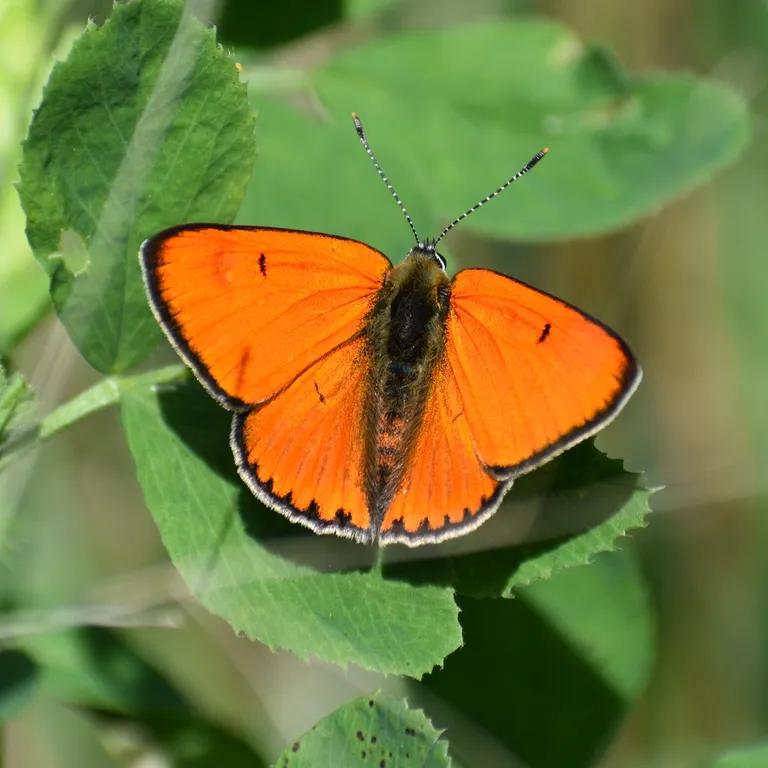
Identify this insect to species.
Lycaena dispar
